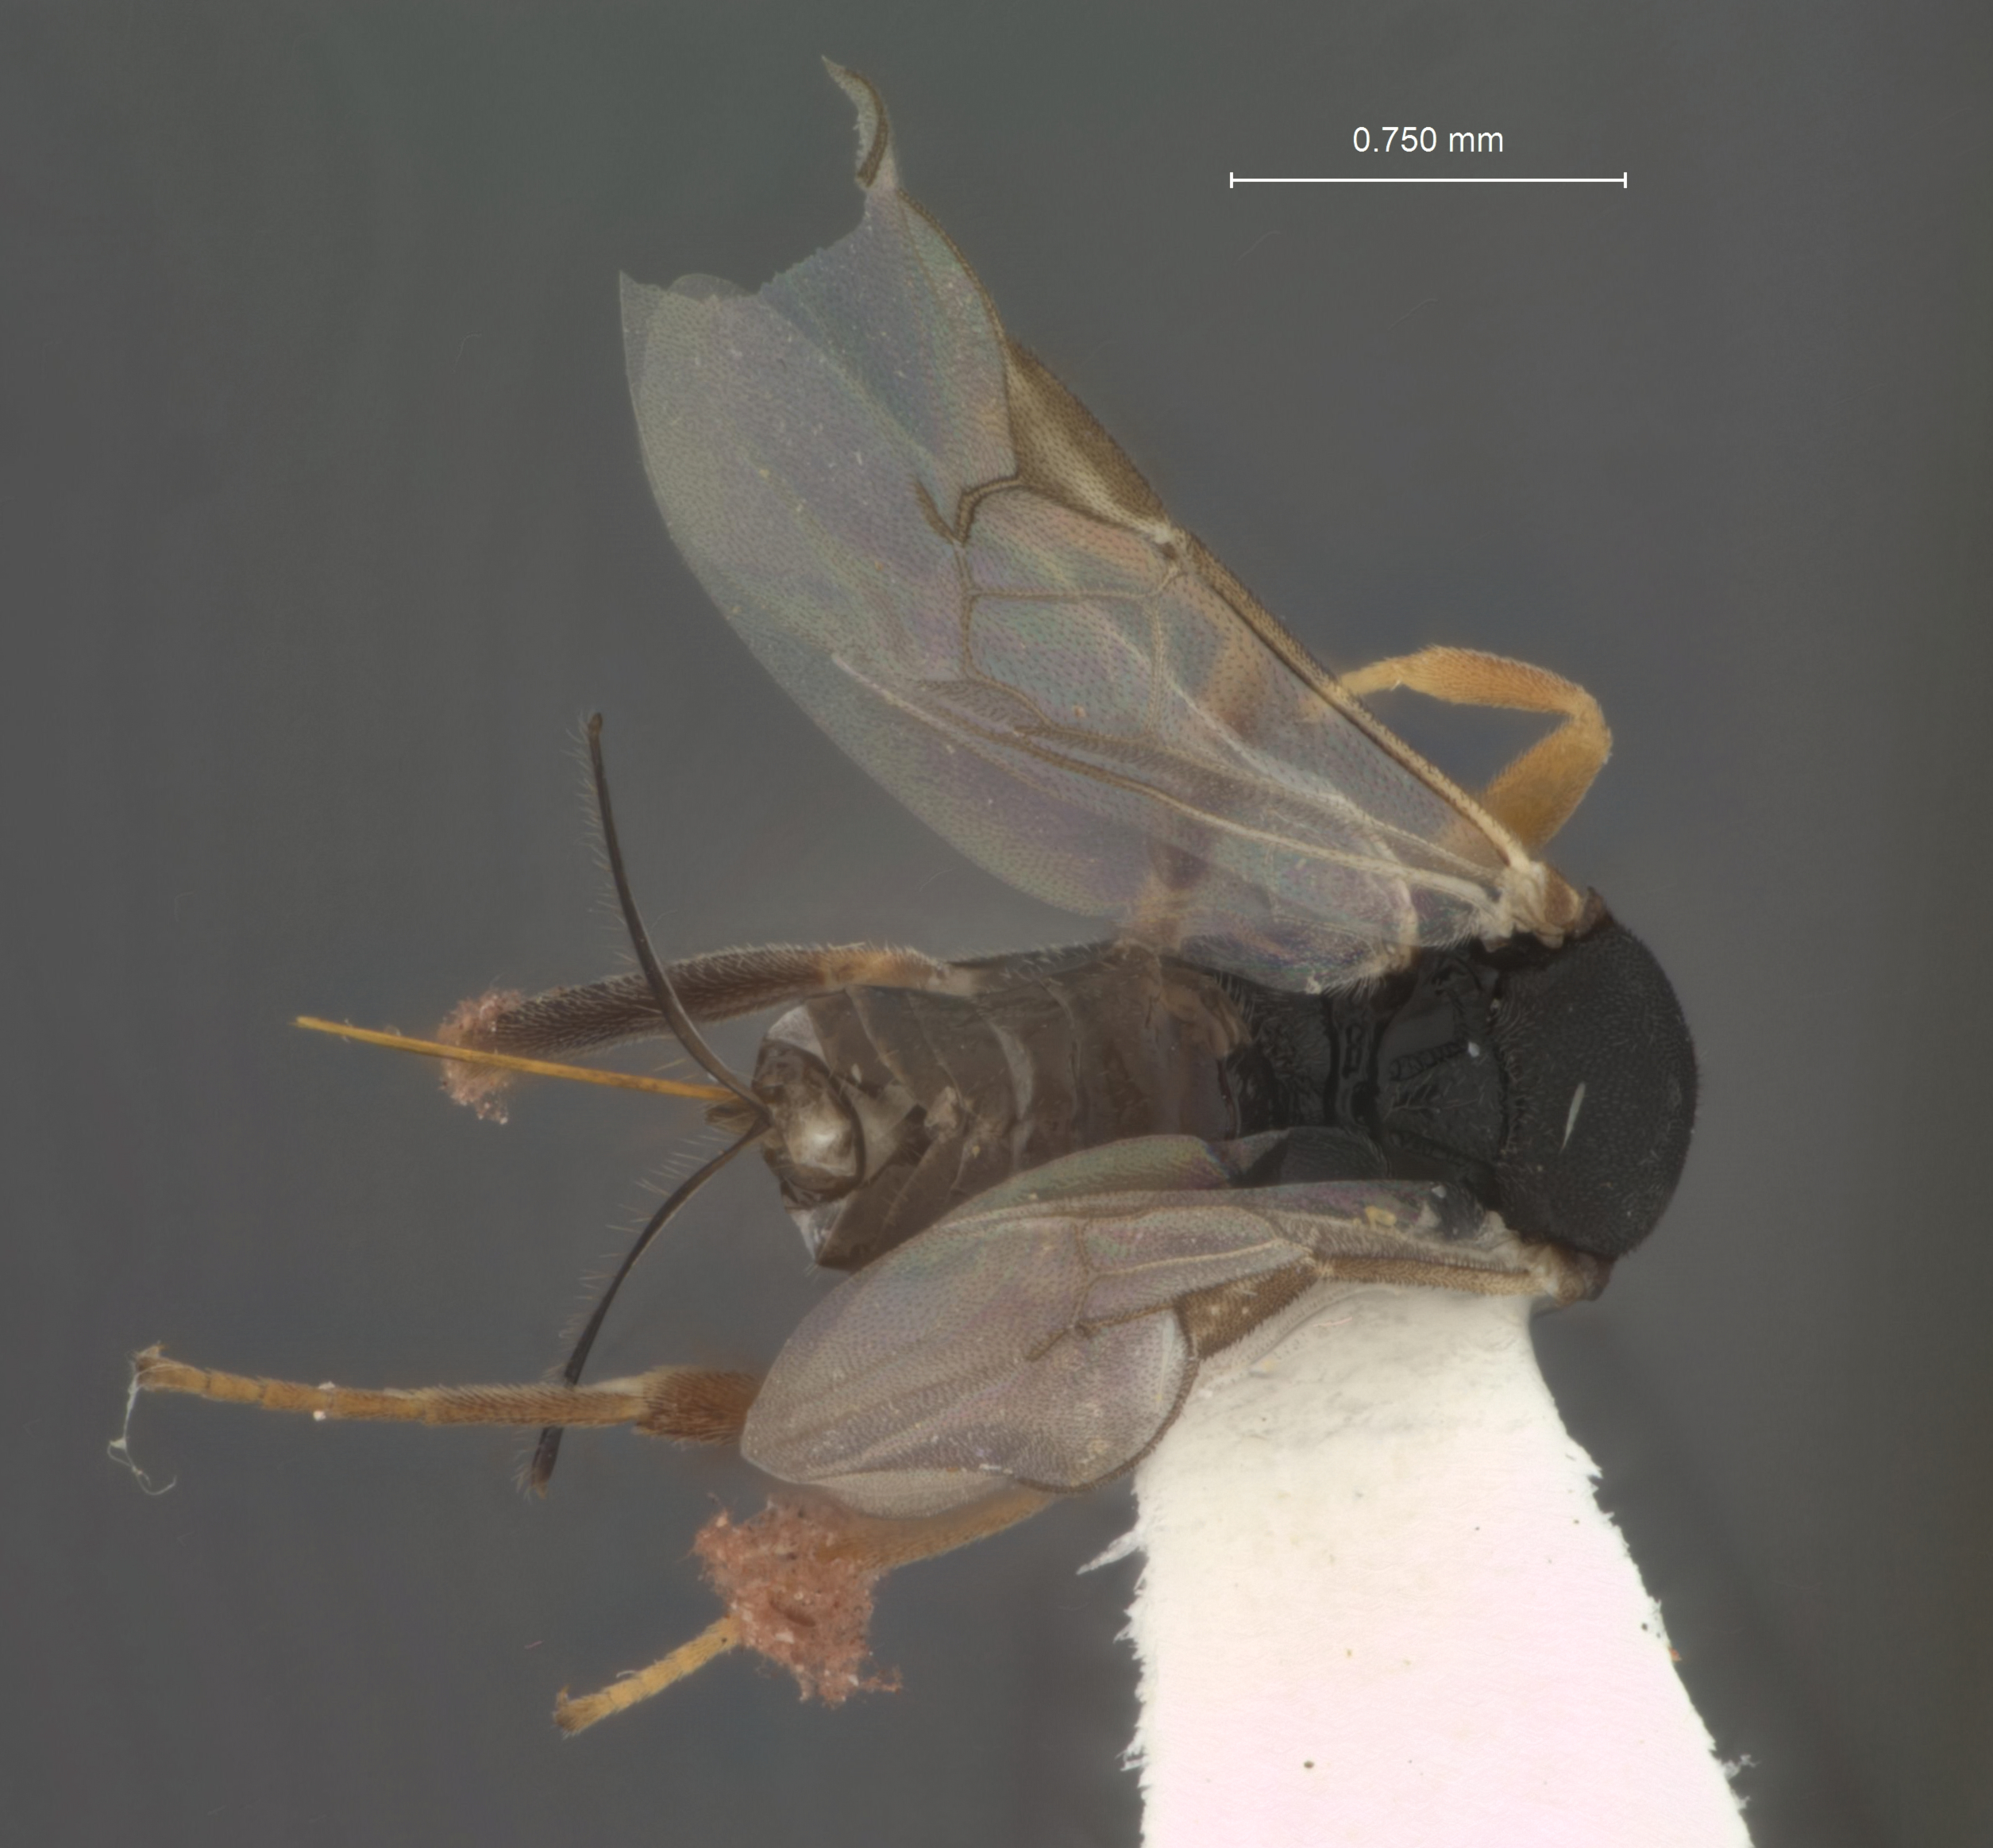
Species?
Apanteles nidophilus
